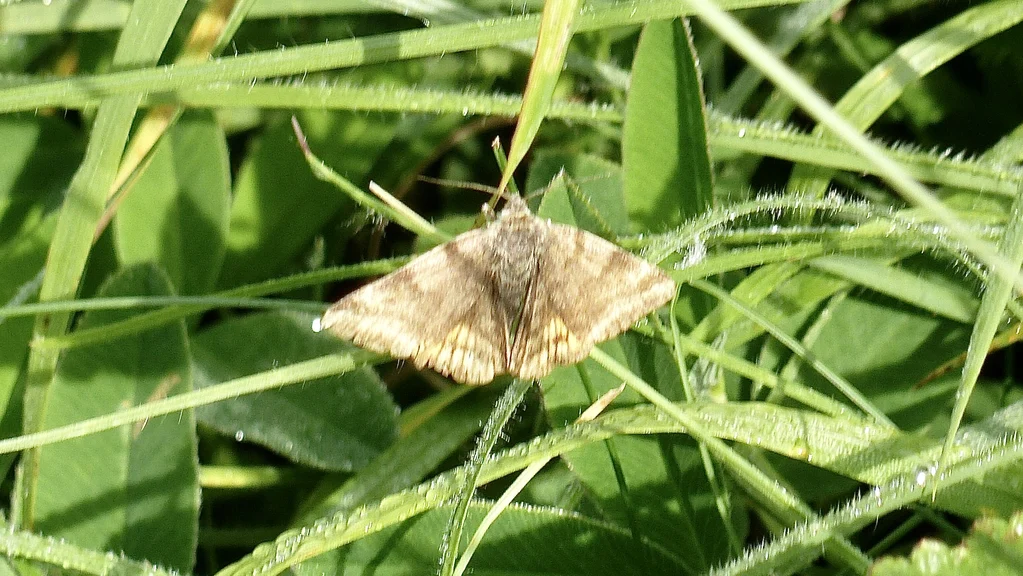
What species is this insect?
Euclidia glyphica
